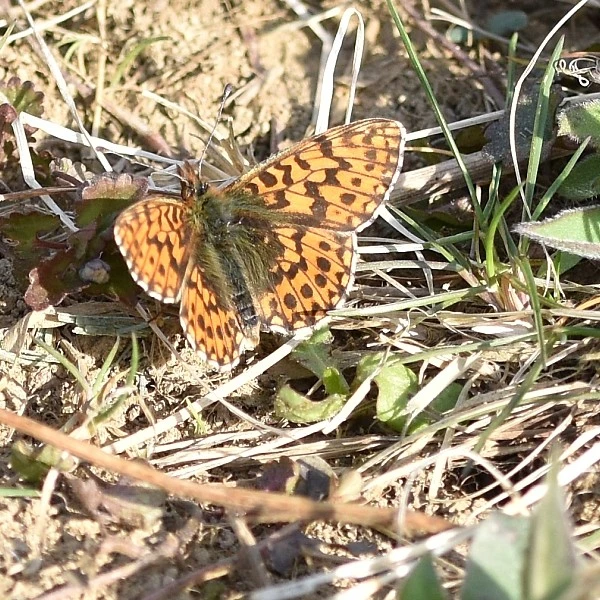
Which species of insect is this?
Boloria dia
